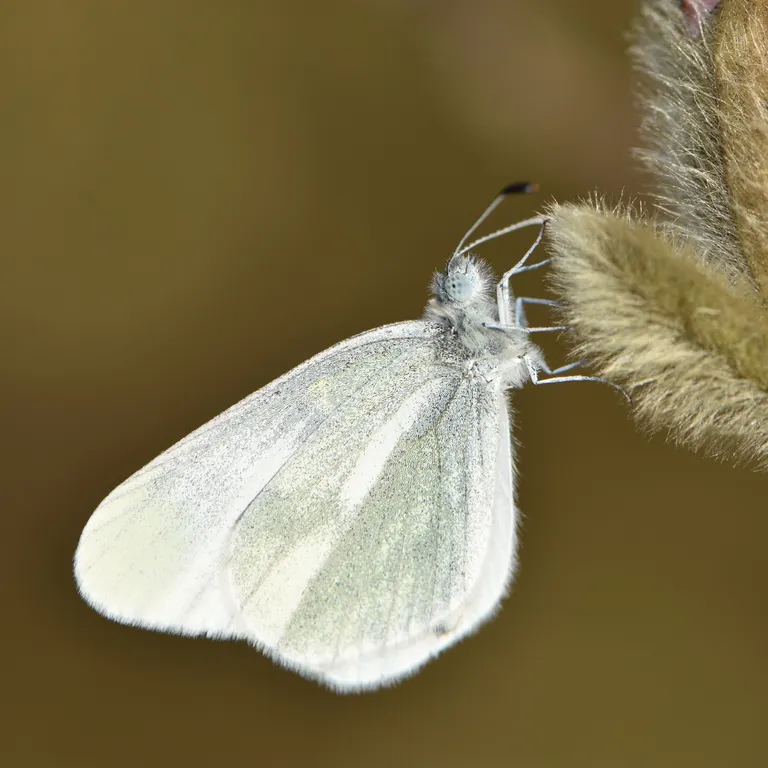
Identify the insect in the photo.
Leptidea sinapis/juvernica
